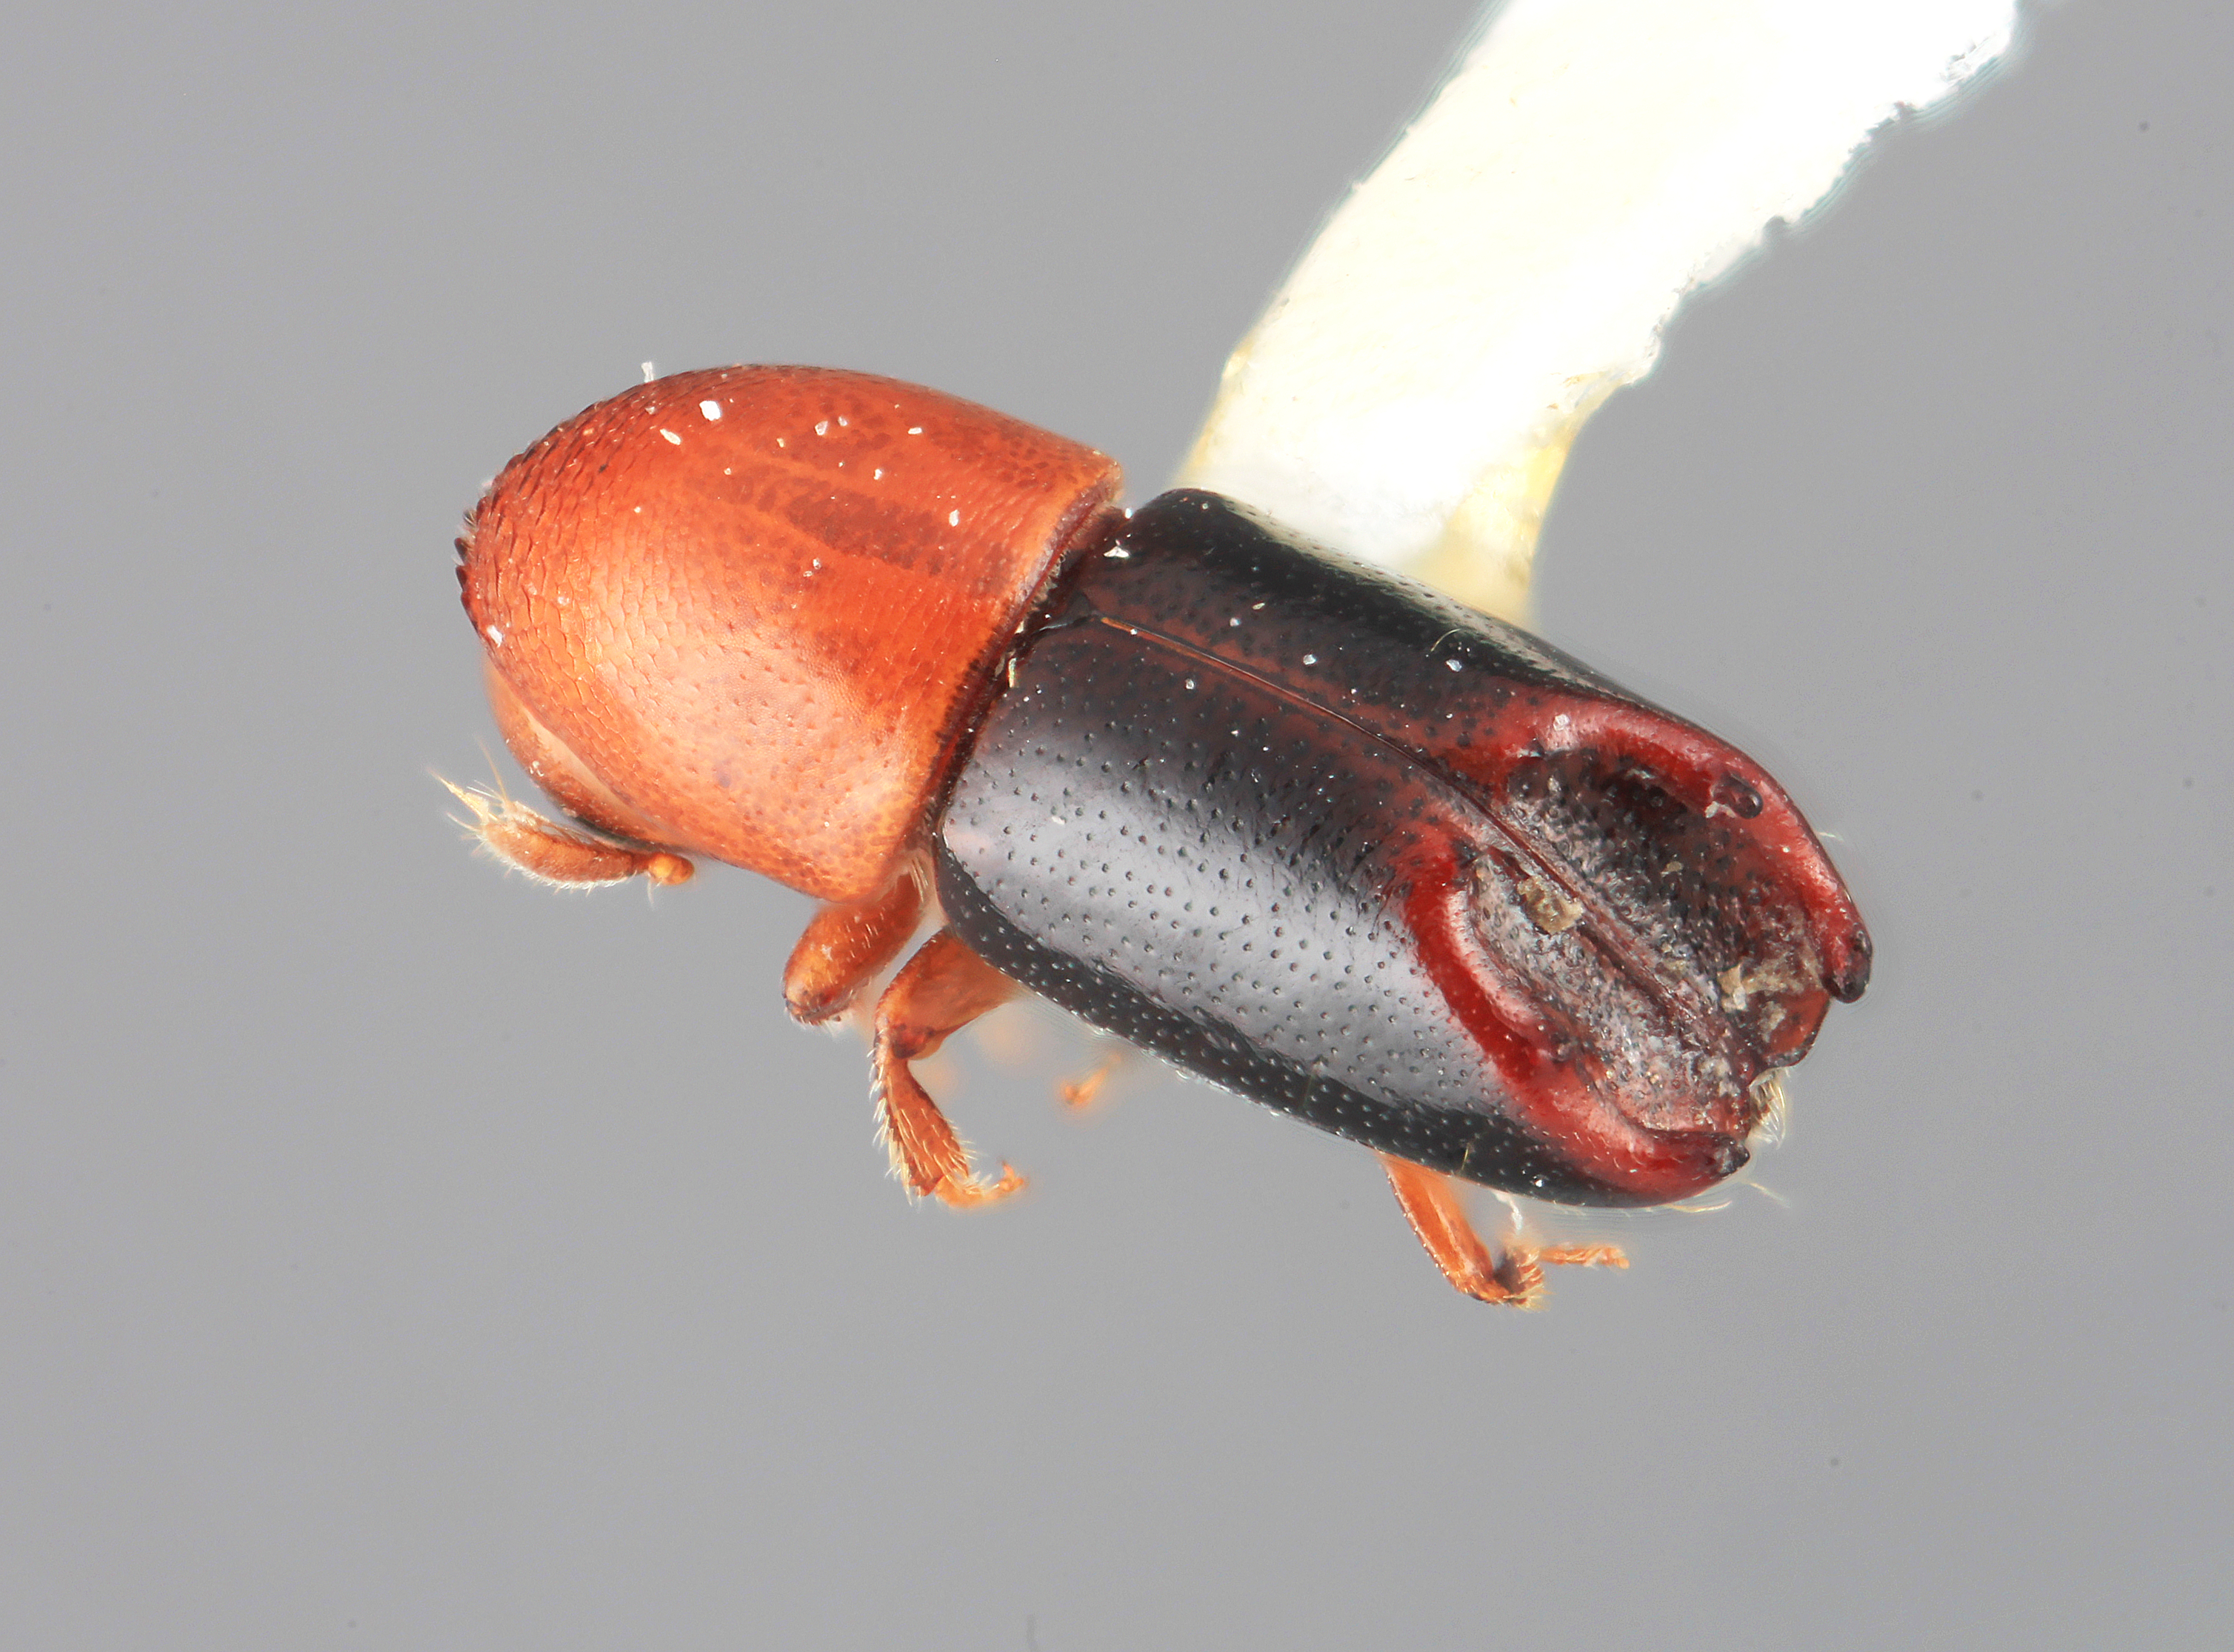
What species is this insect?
Tricolus rufodorsalis
